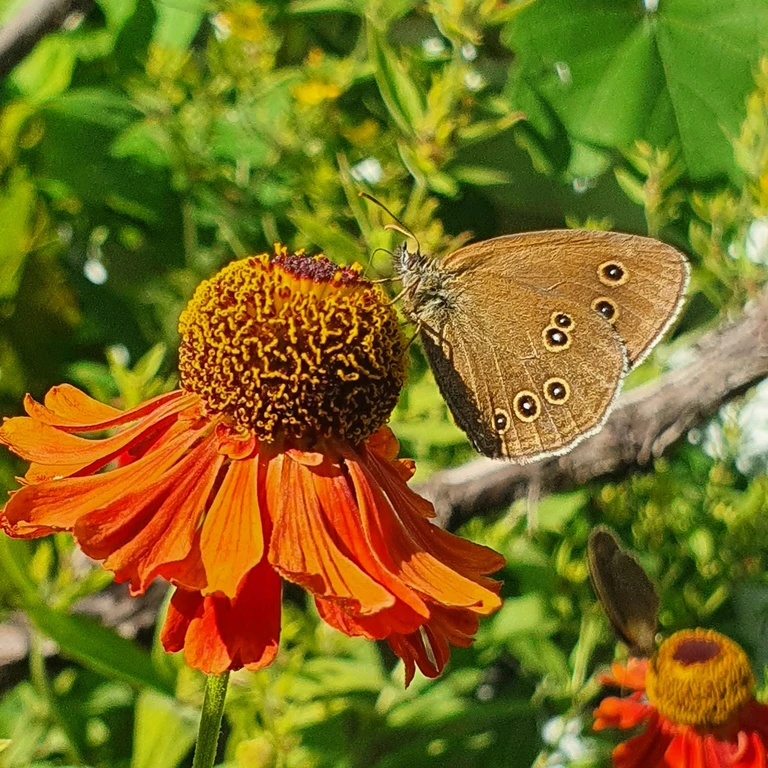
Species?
Aphantopus hyperantus
